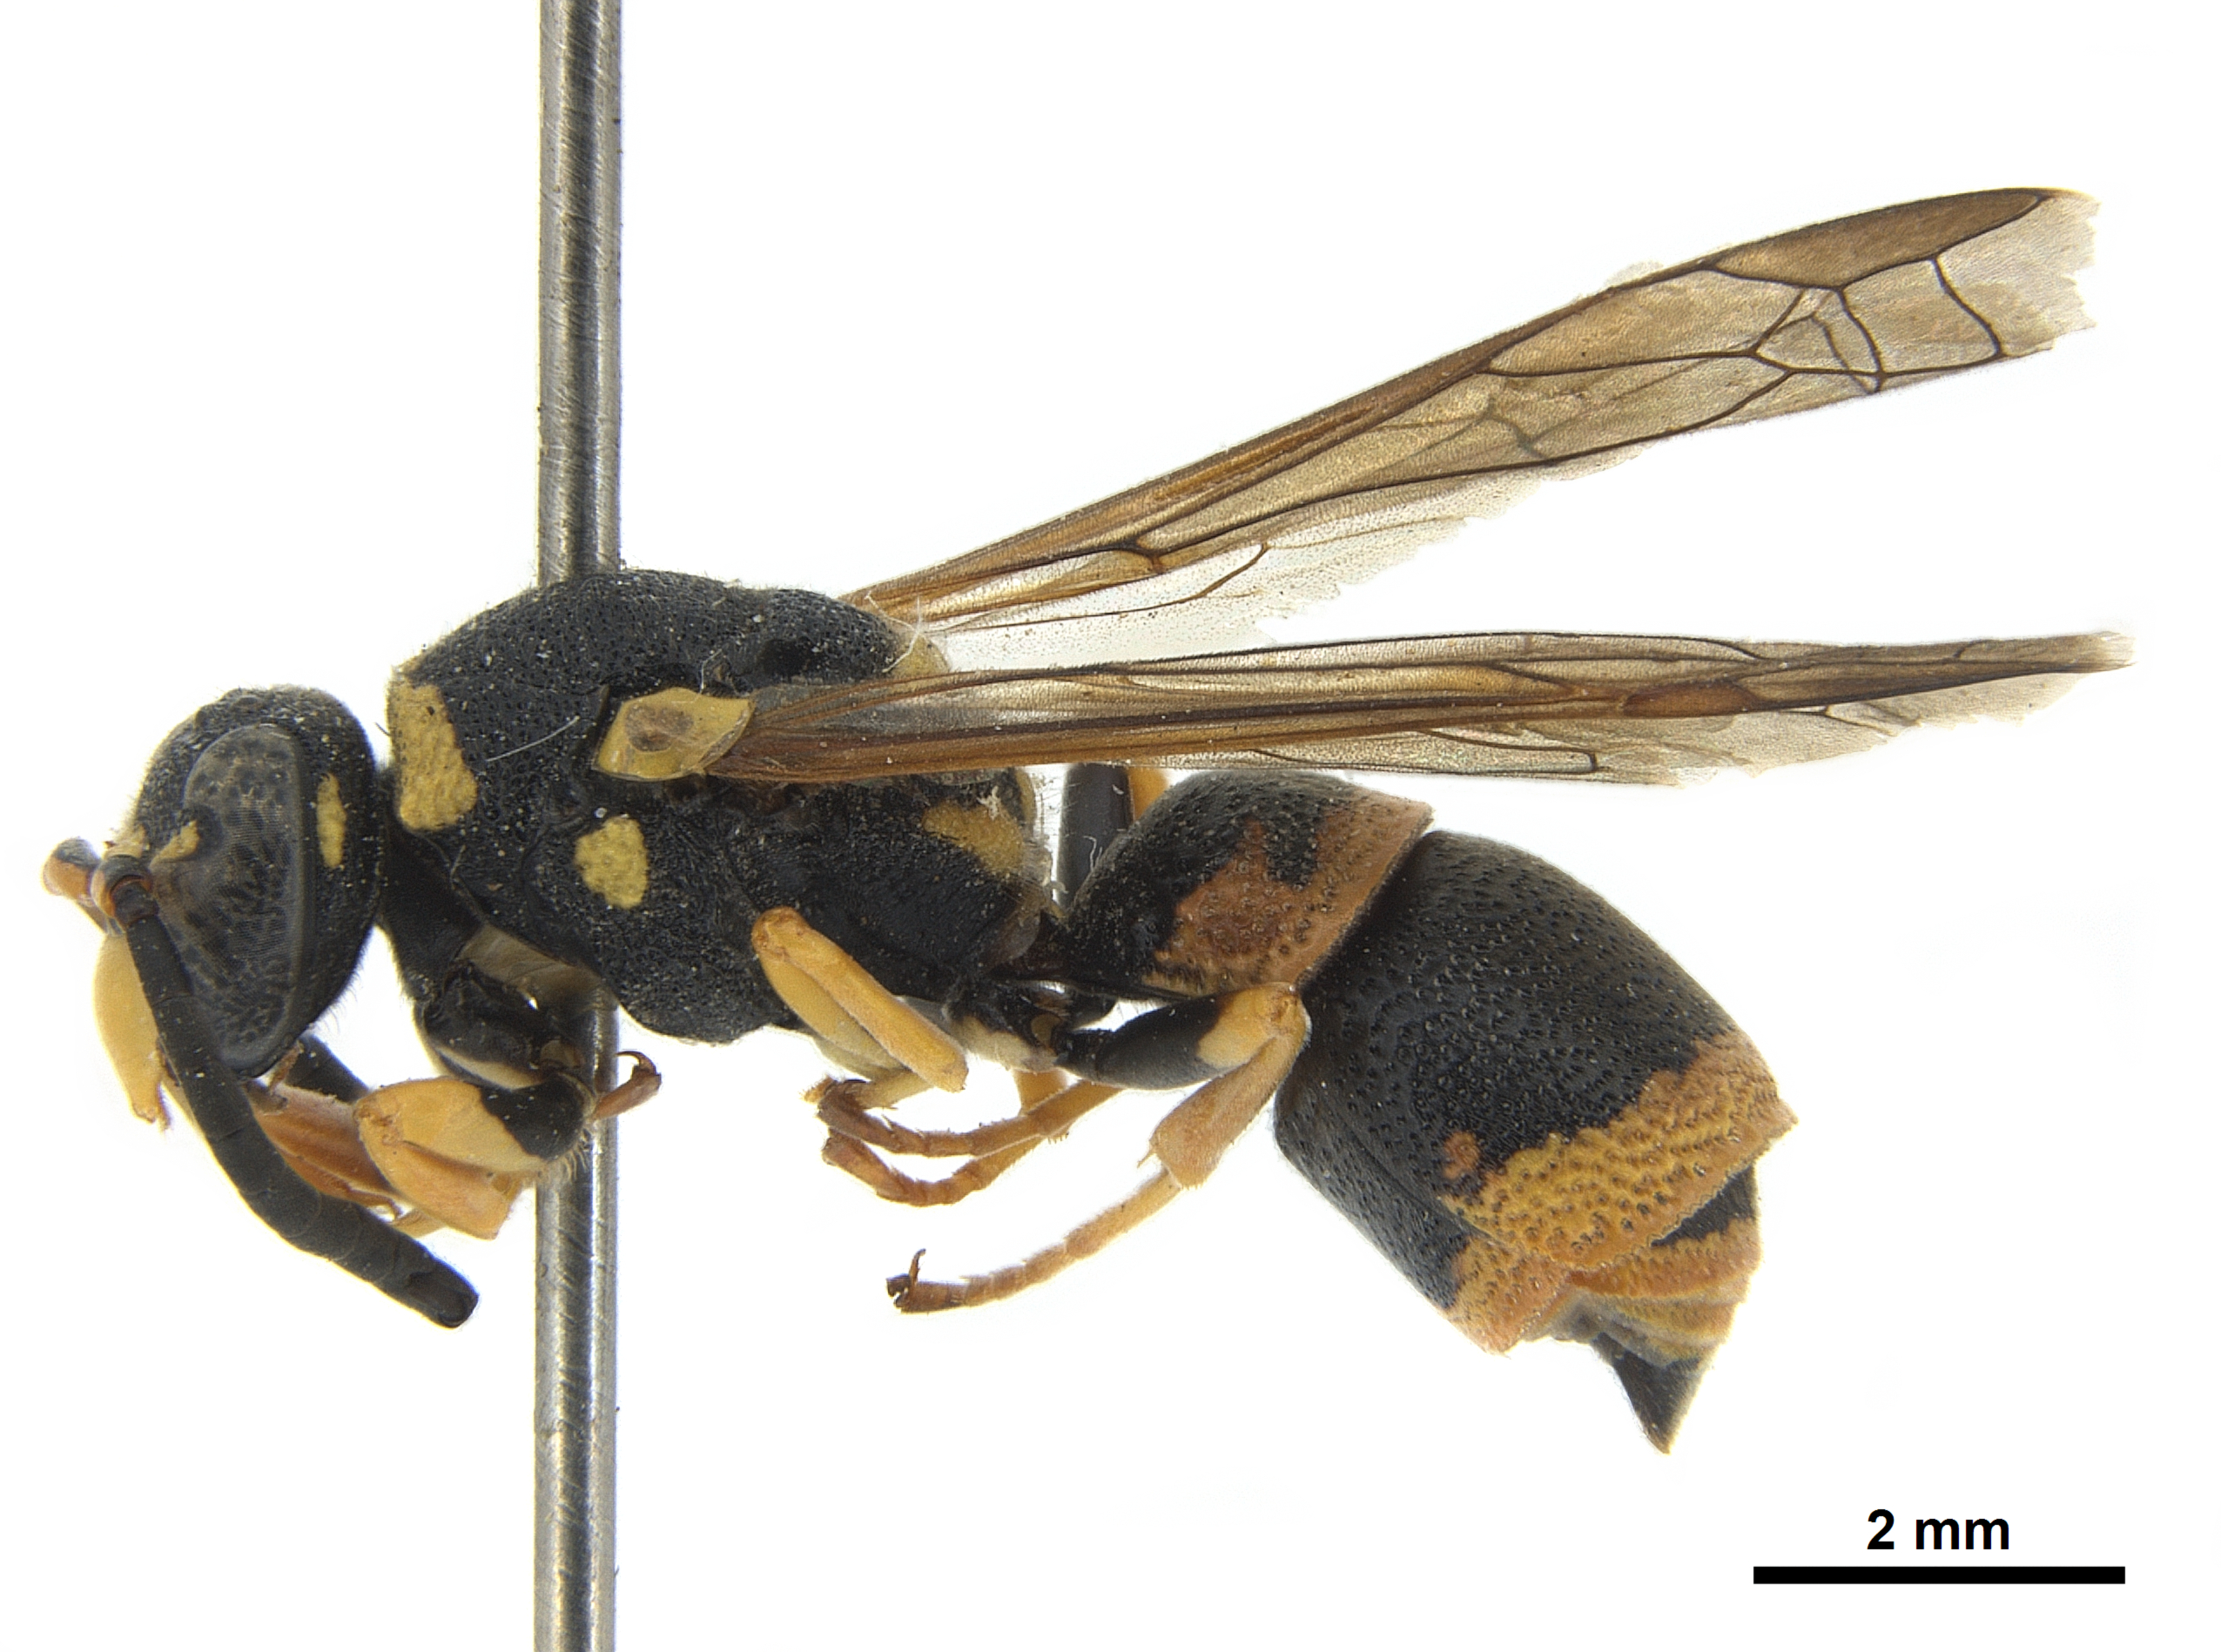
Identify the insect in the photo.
Allodynerus delphinalis
